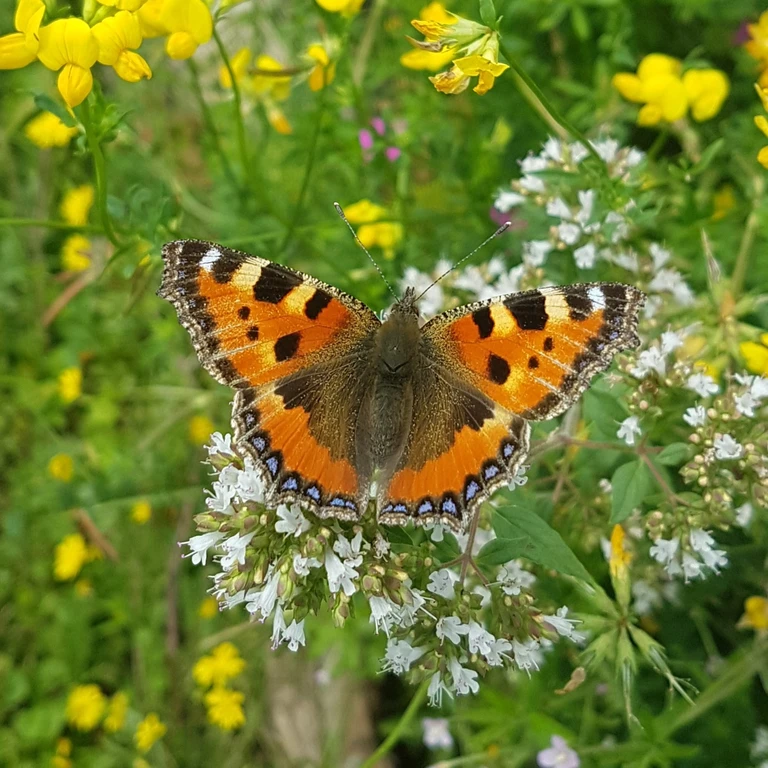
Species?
Aglais urticae
